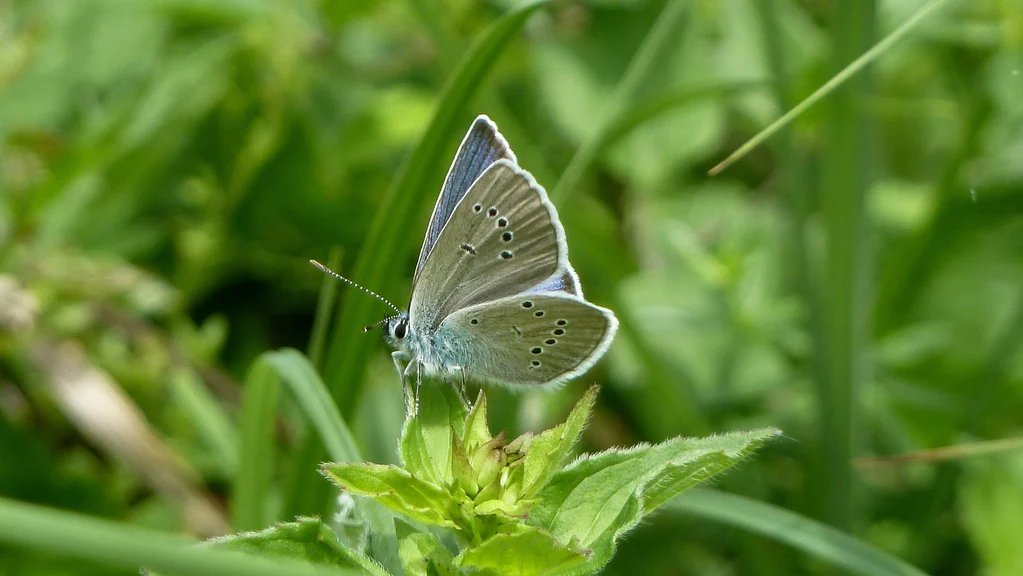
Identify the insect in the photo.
Cyaniris semiargus
